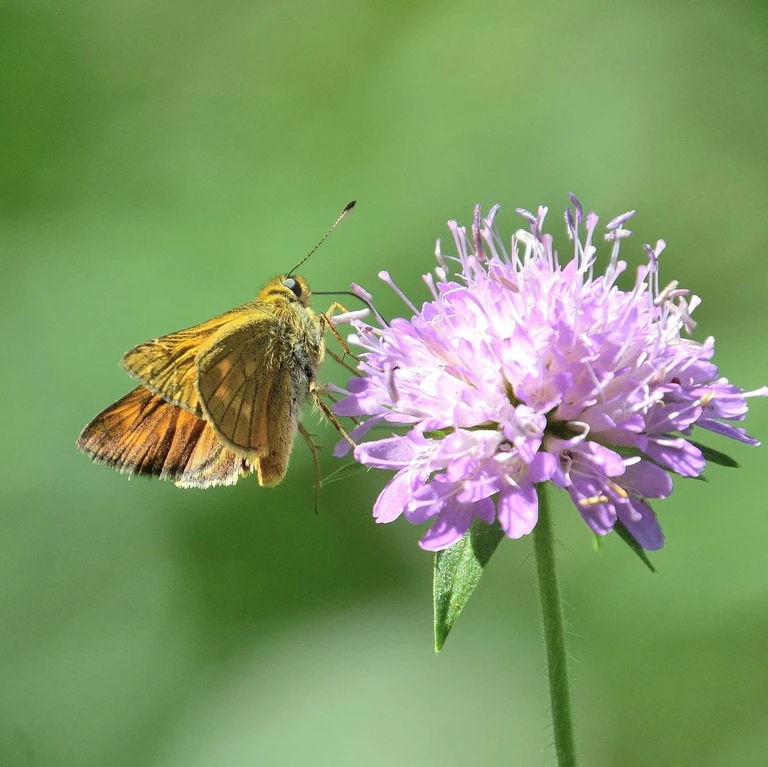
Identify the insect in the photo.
Ochlodes sylvanus (also Ochlodes venata)
